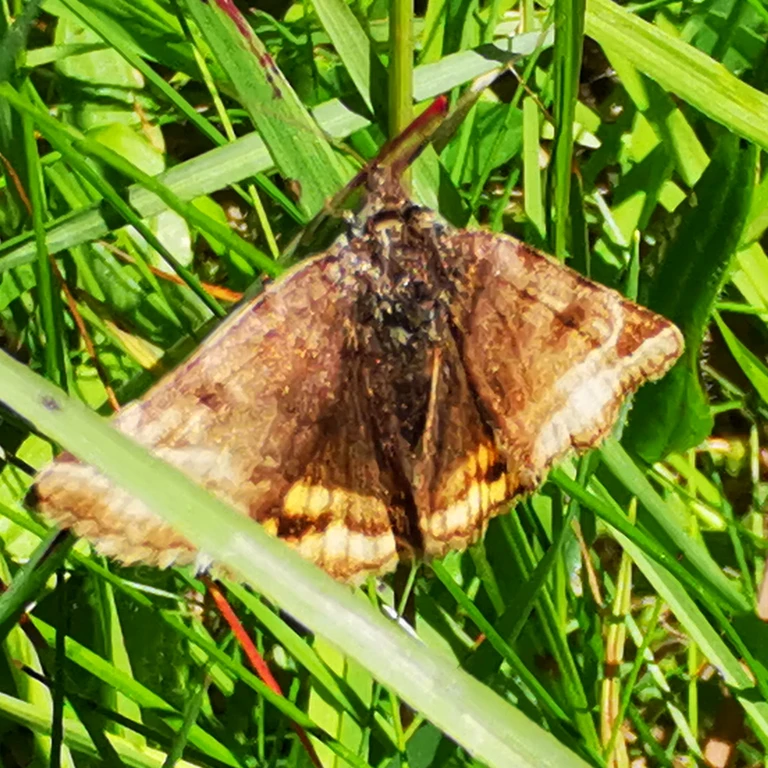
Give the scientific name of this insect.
Euclidia glyphica
